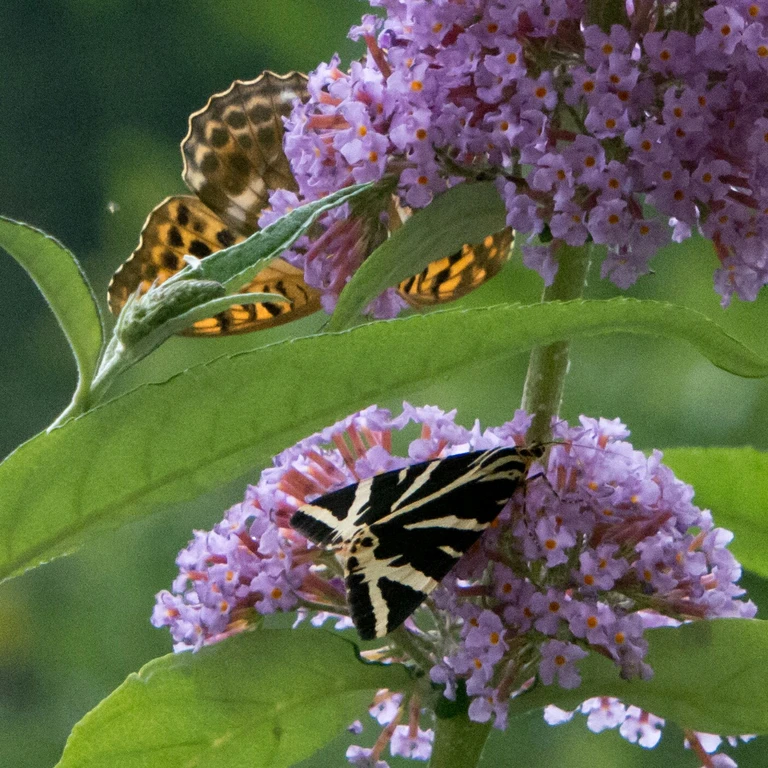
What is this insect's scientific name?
Euplagia quadripunctaria
